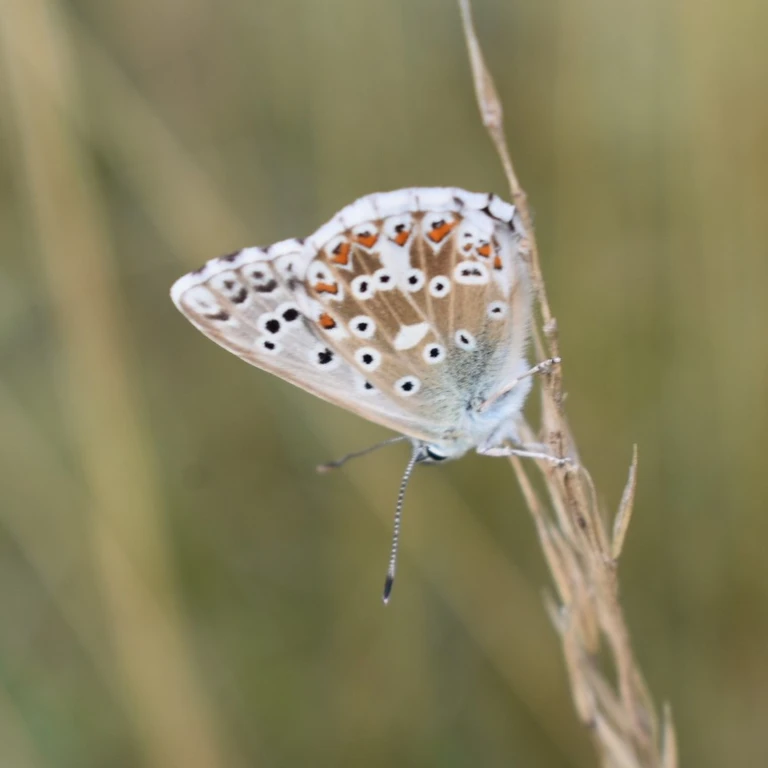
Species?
Lysandra coridon
